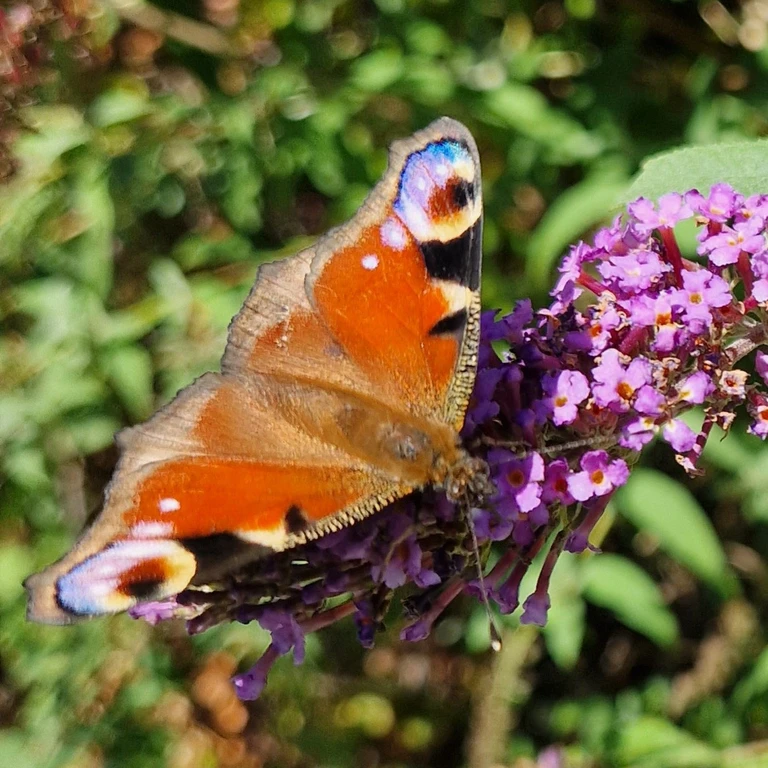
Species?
Aglais io
